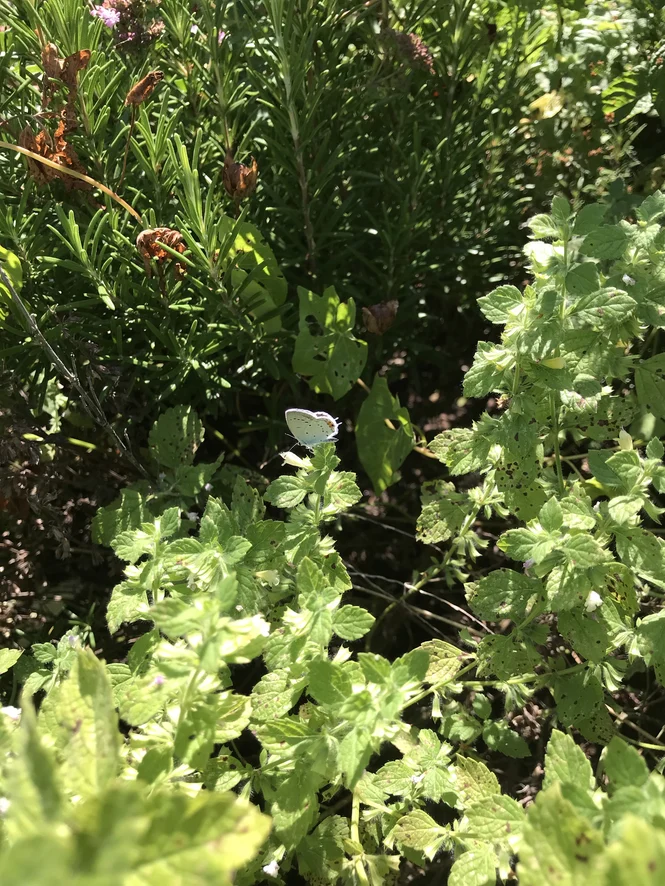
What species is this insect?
Cupido argiades (also Elkalyce argiades)
